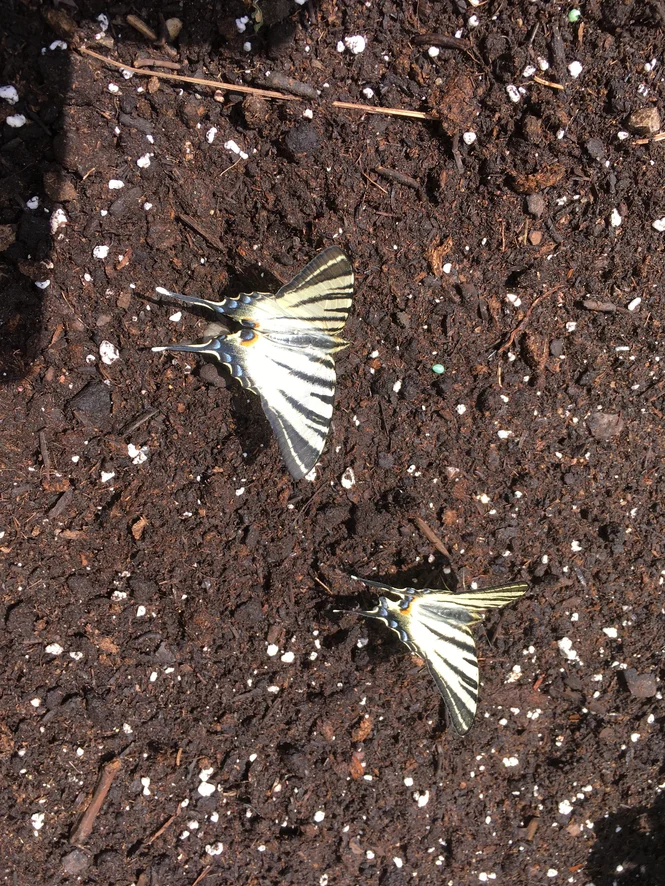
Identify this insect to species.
Iphiclides podalirius
